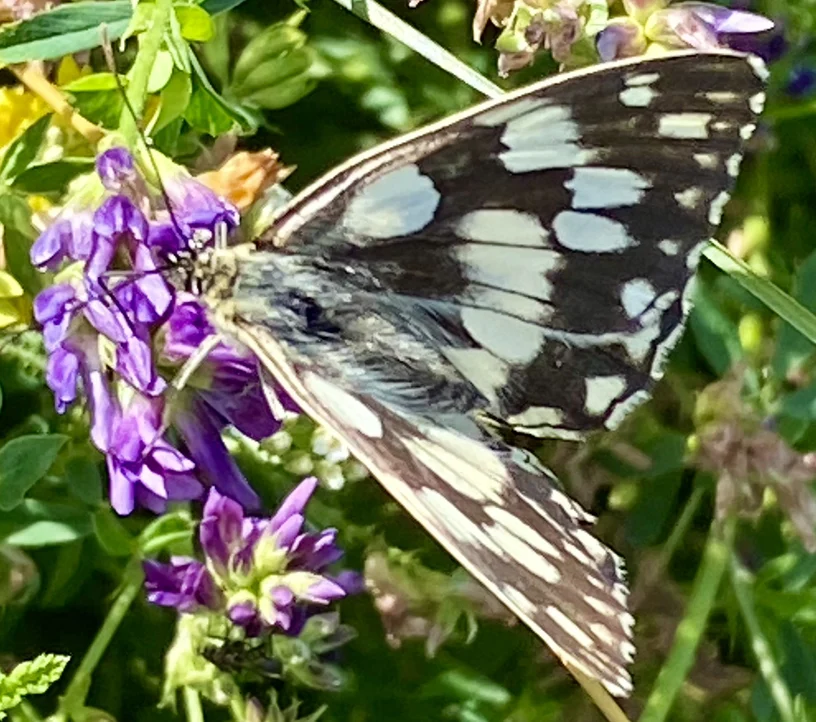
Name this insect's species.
Melanargia galathea
